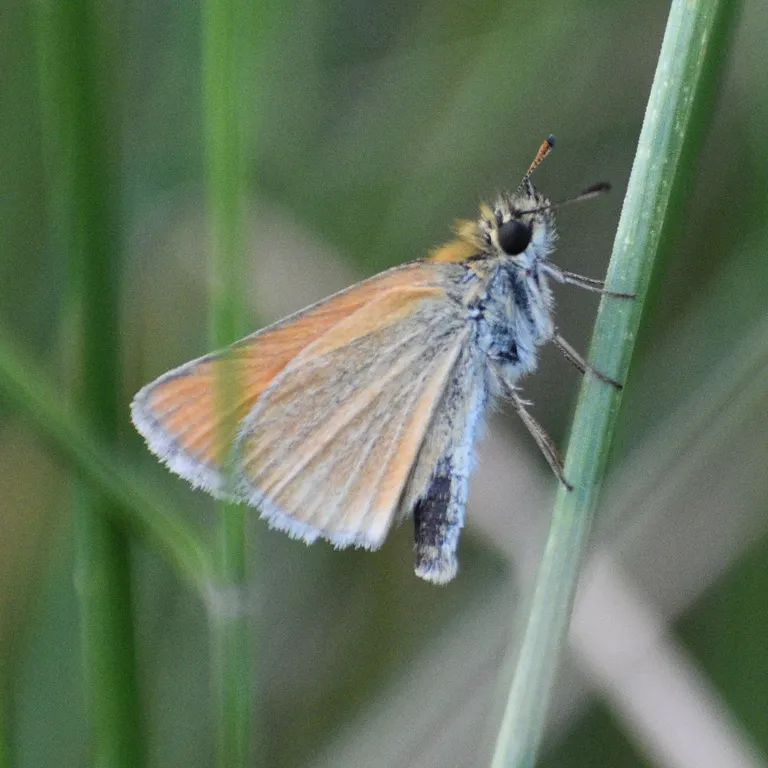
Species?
Thymelicus lineola
